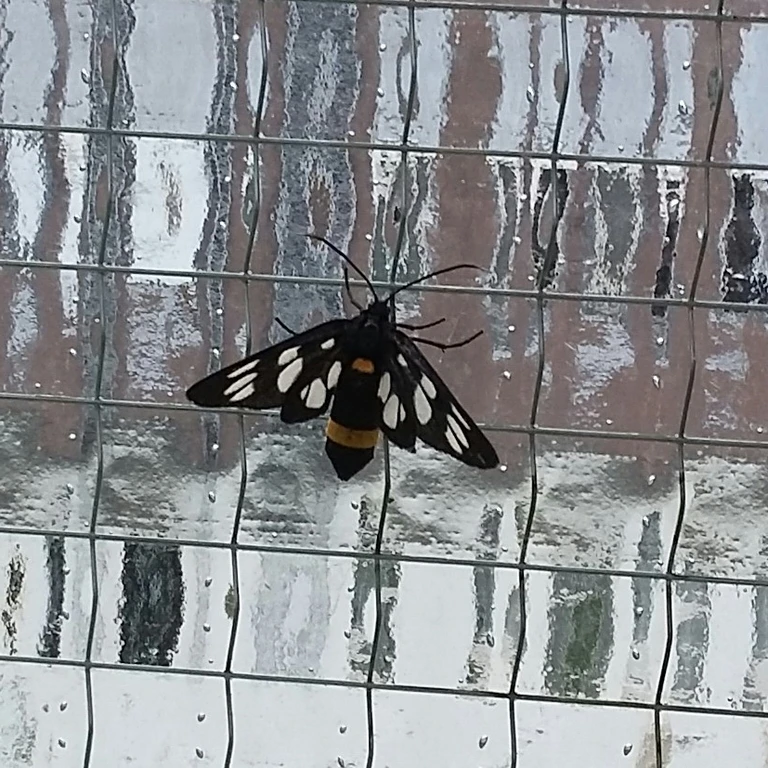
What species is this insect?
Amata phegea
